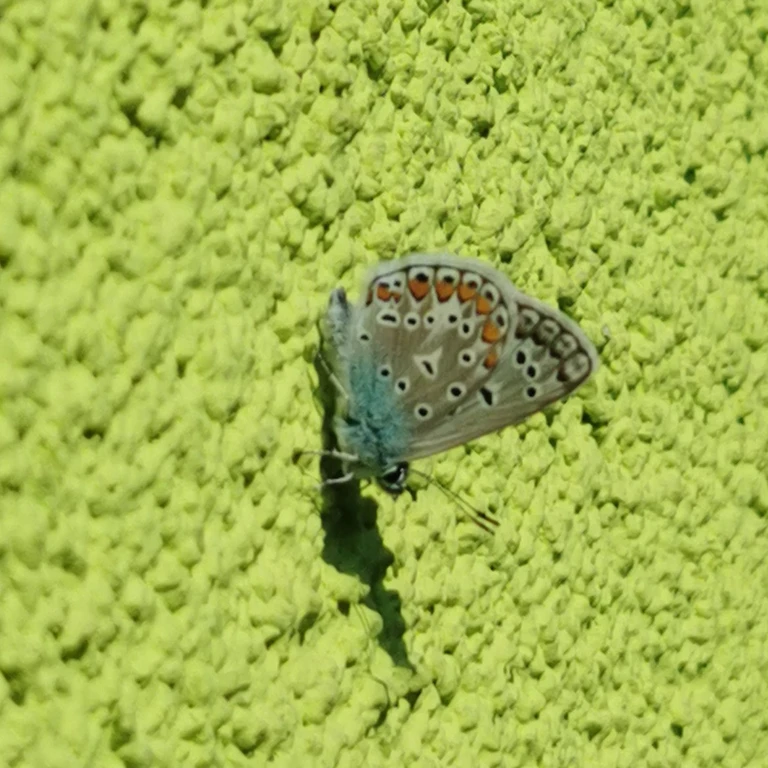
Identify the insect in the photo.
Polyommatus icarus
